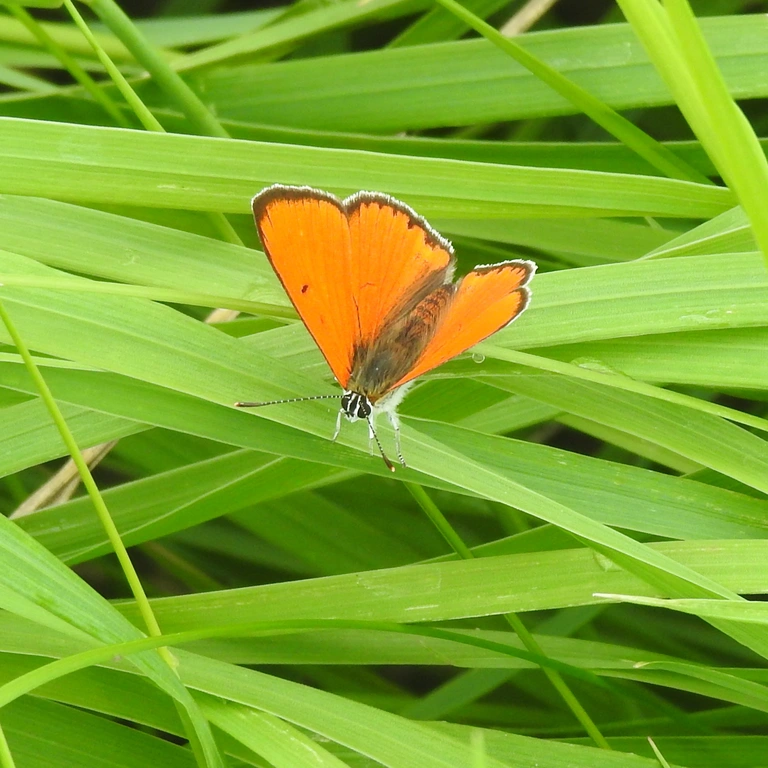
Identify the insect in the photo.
Lycaena dispar
